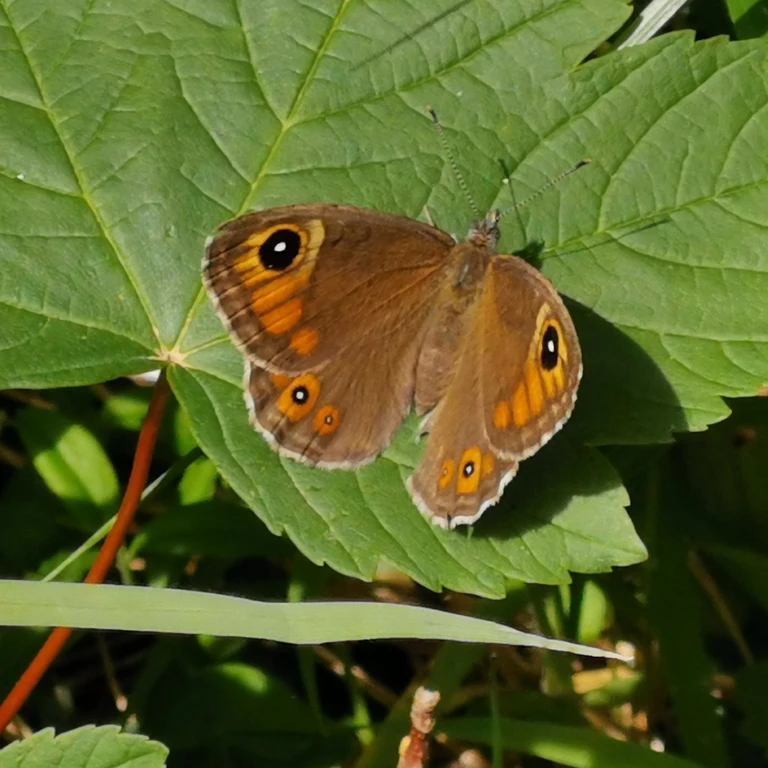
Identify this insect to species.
Lasiommata maera (also Pararge maera)
